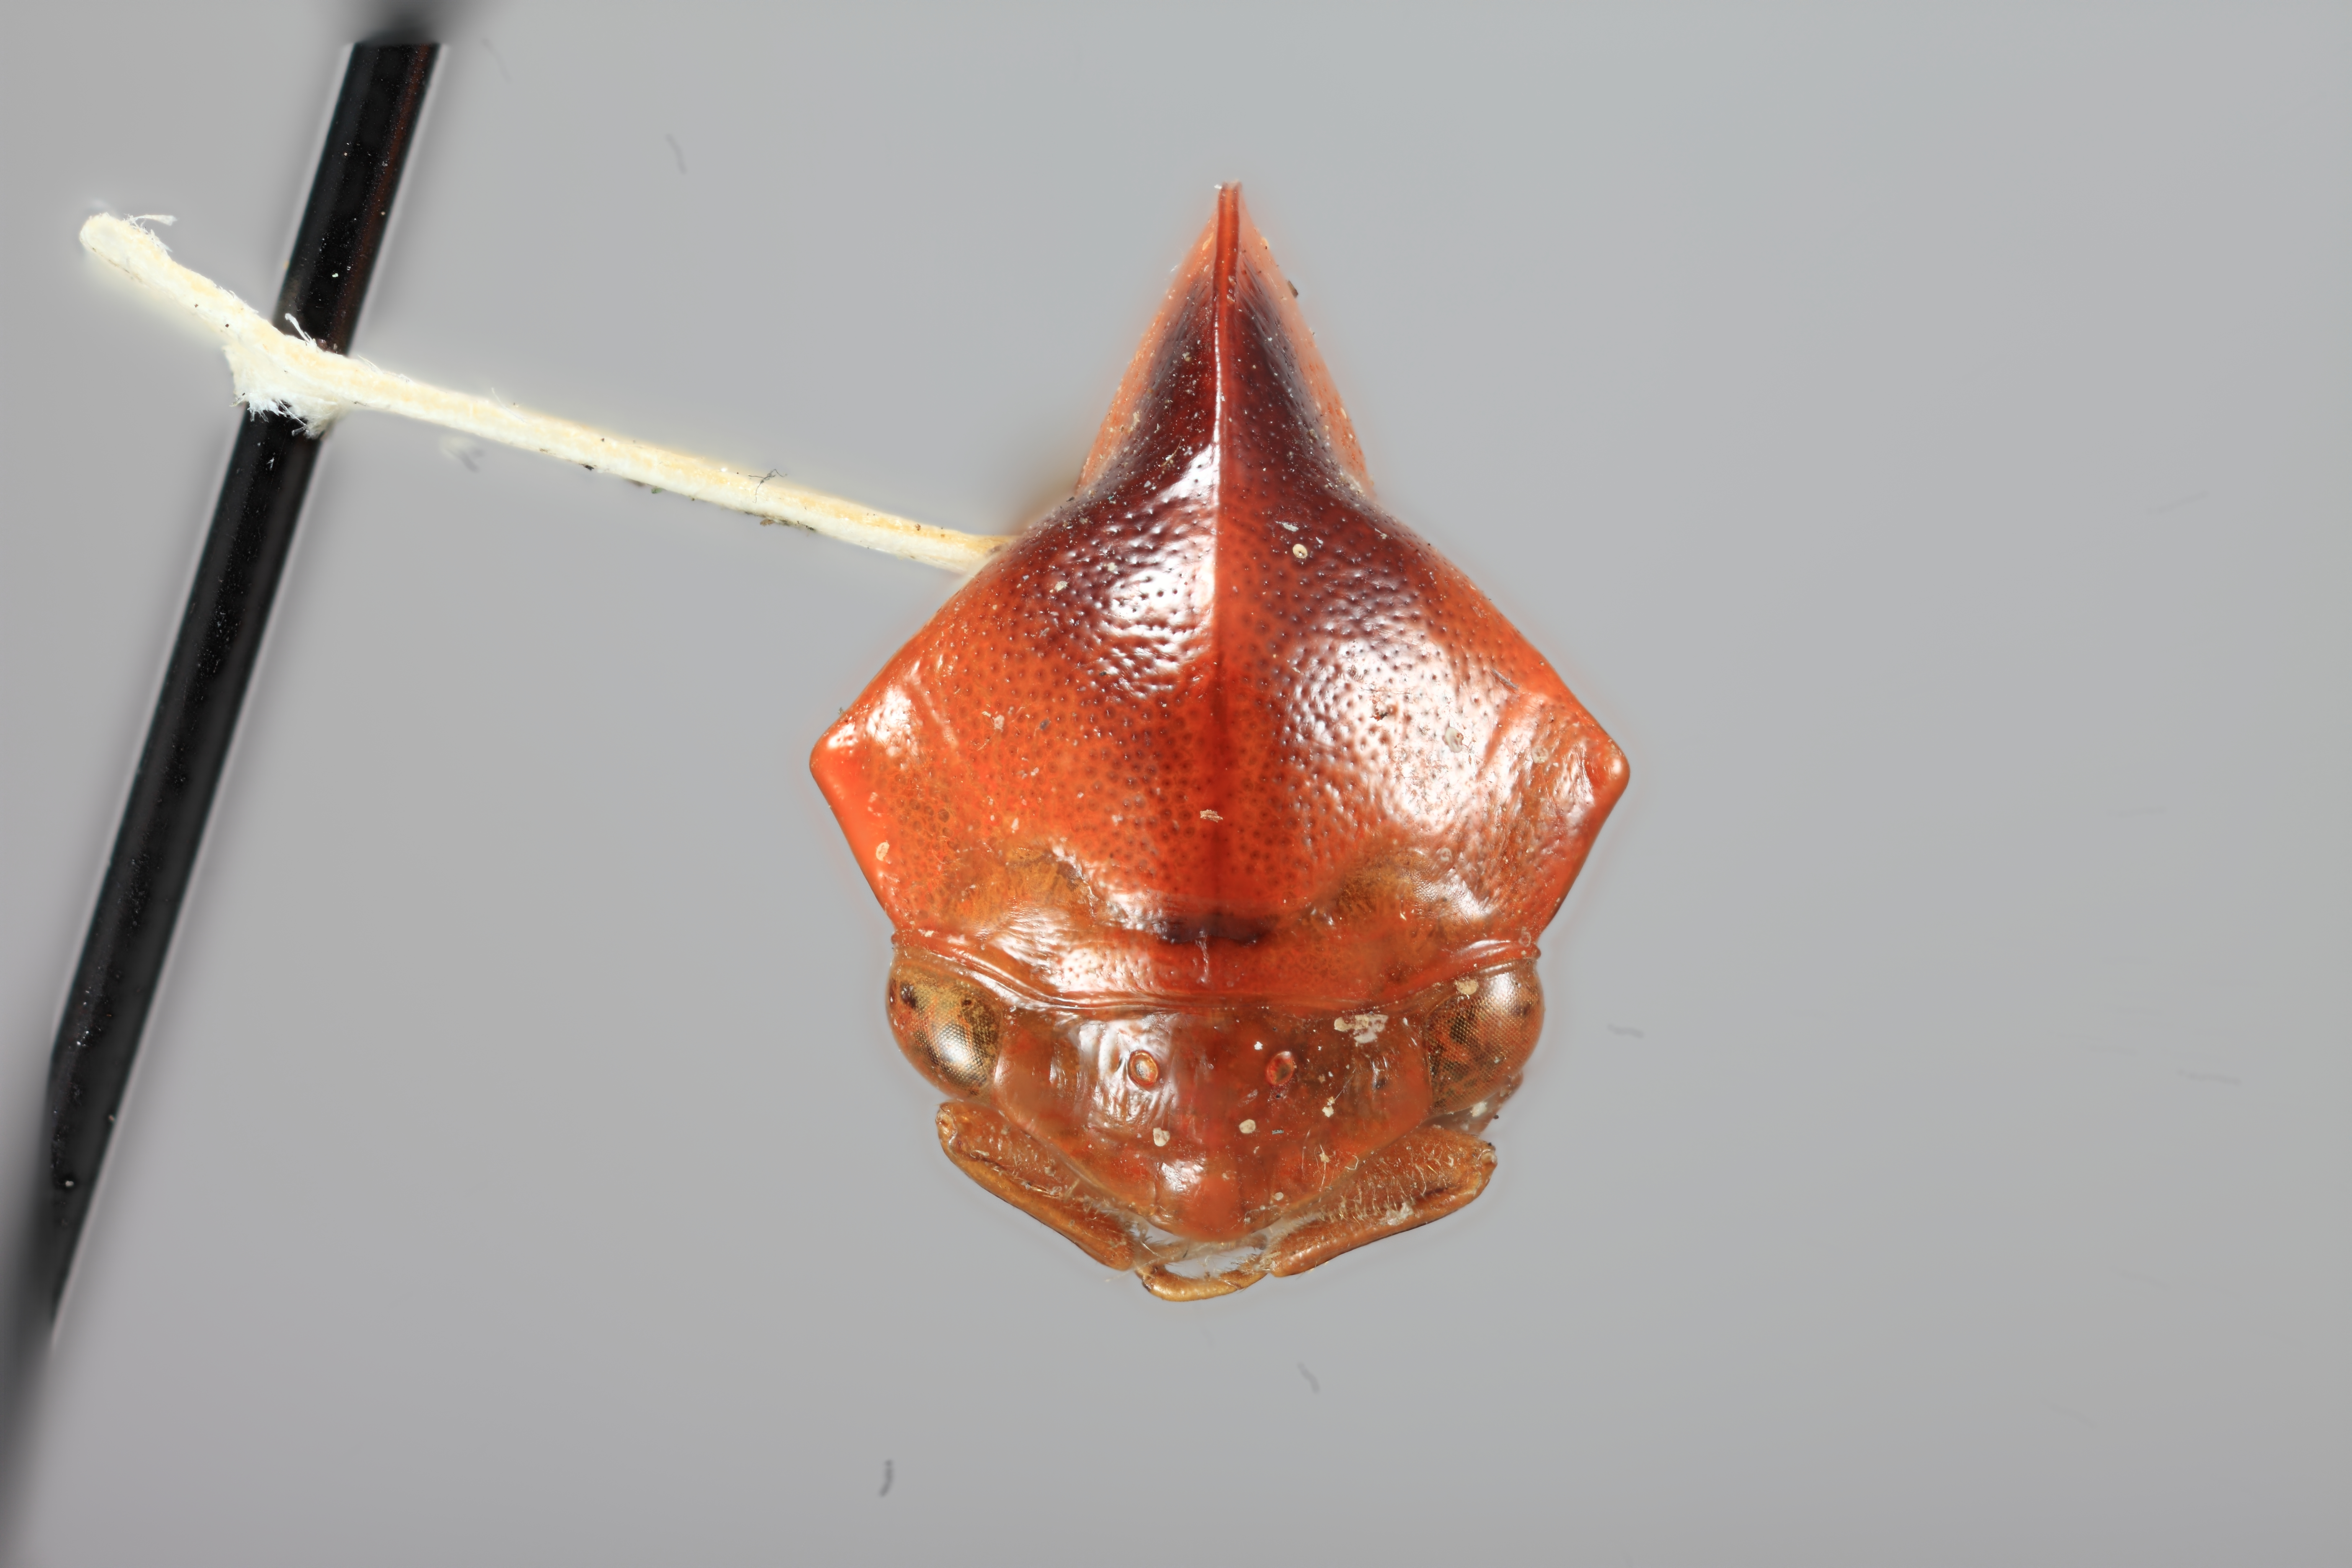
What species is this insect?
Cymbomorpha maculata
